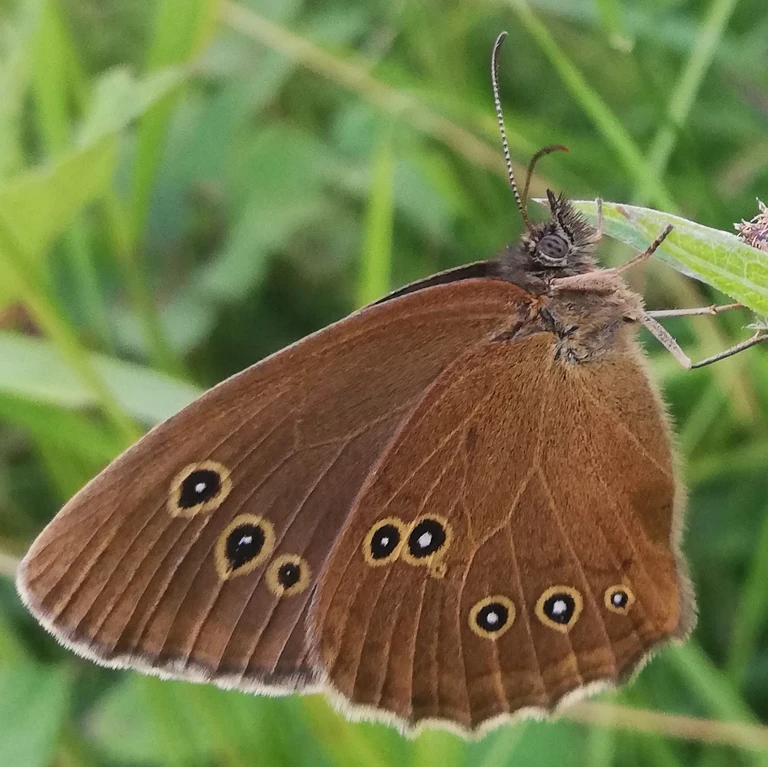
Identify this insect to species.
Aphantopus hyperantus
